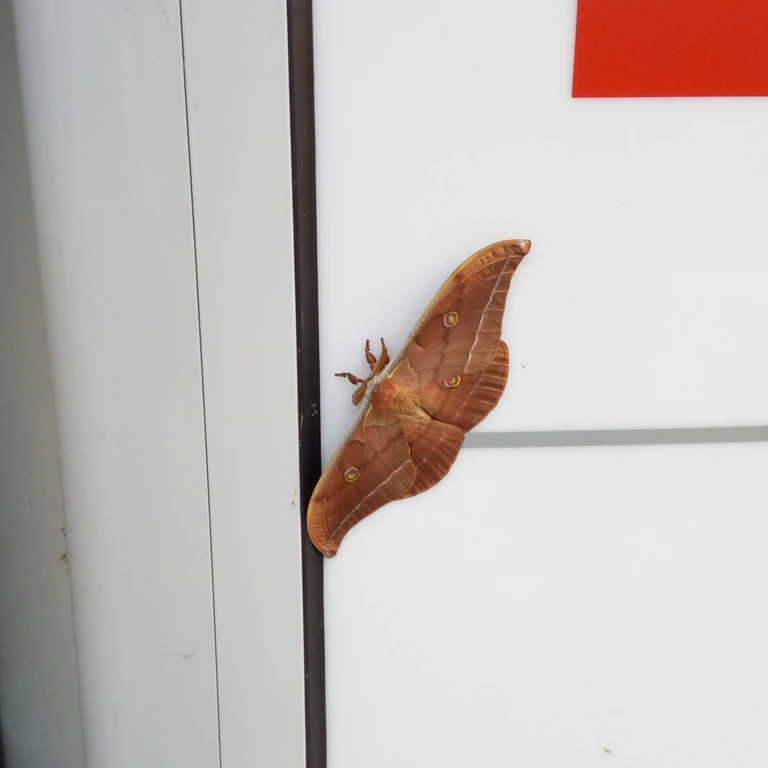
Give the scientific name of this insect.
Antheraea yamamai
